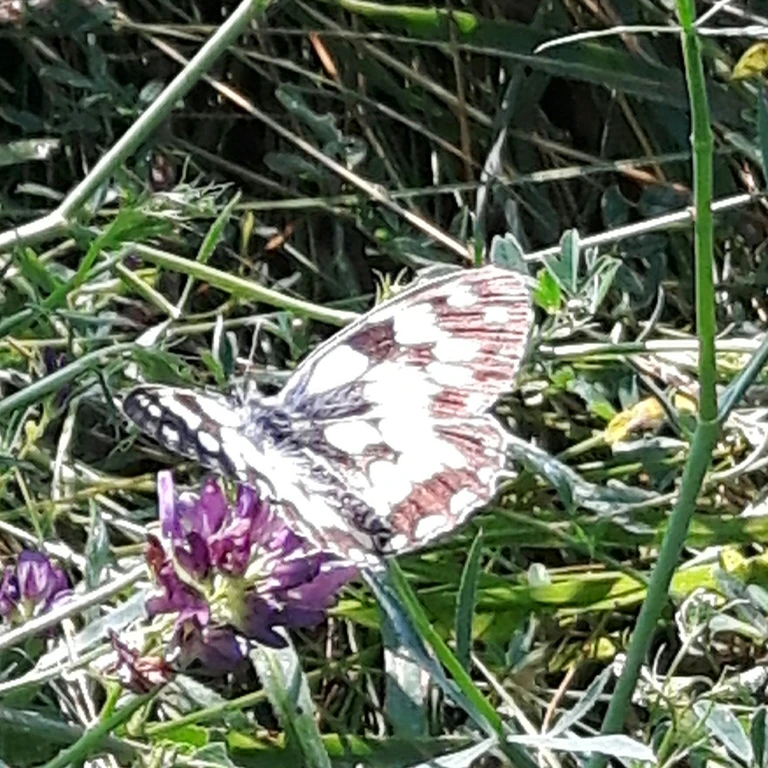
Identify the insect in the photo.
Melanargia galathea
